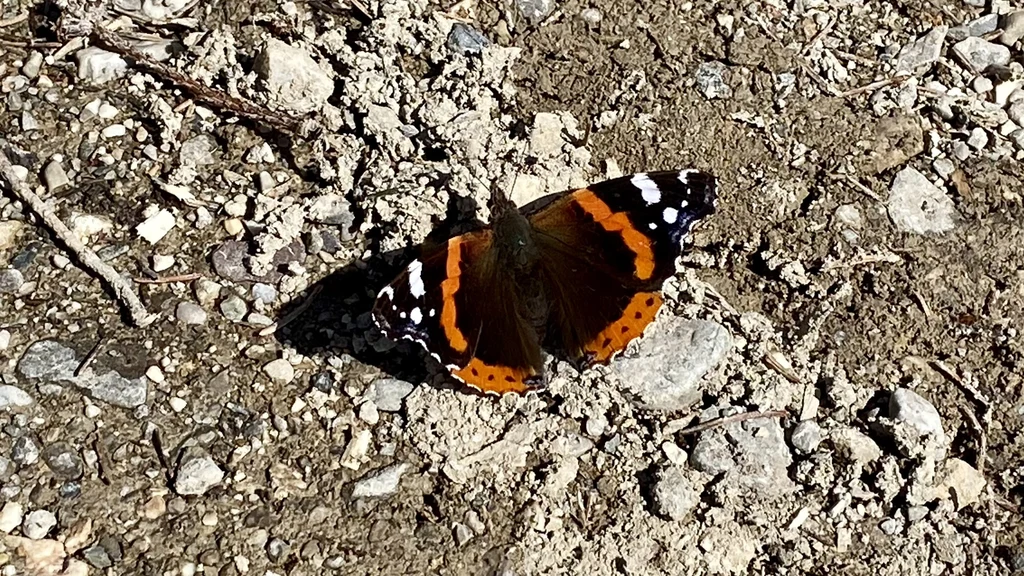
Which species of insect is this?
Vanessa atalanta
